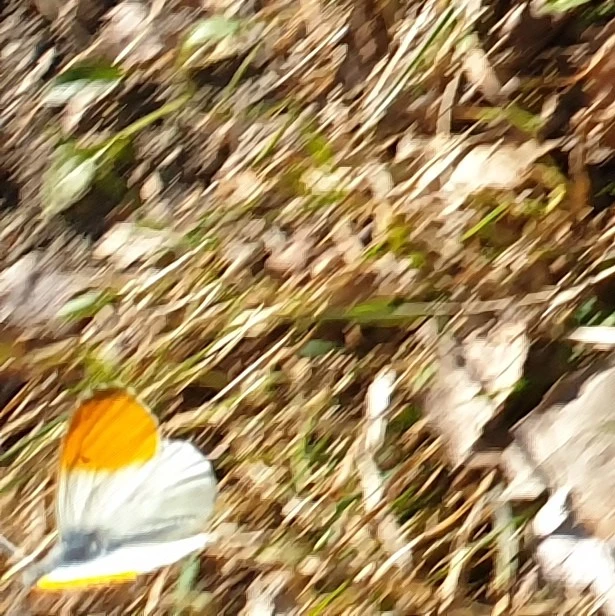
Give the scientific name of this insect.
Anthocharis cardamines
